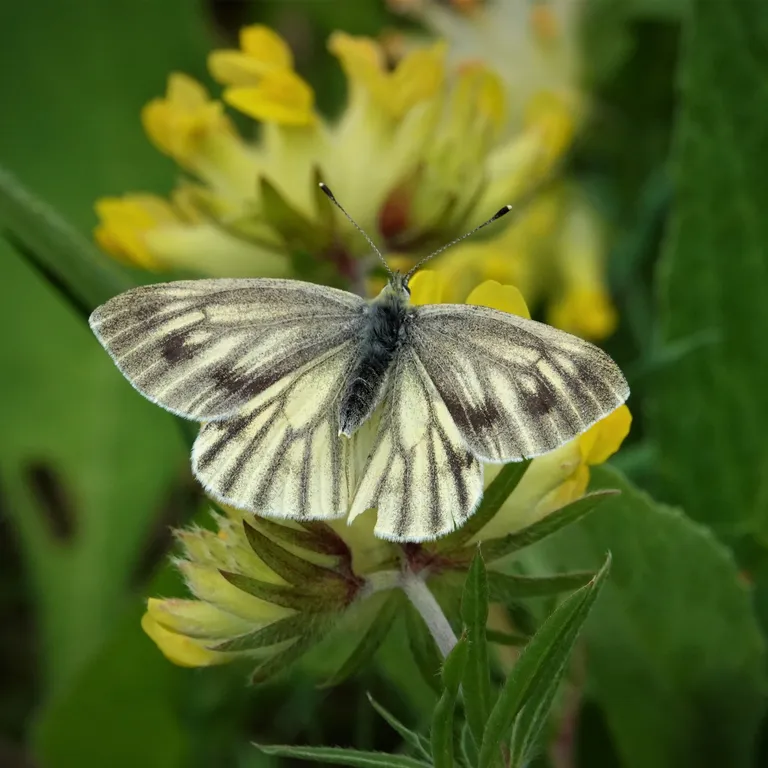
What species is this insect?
Pieris bryoniae
